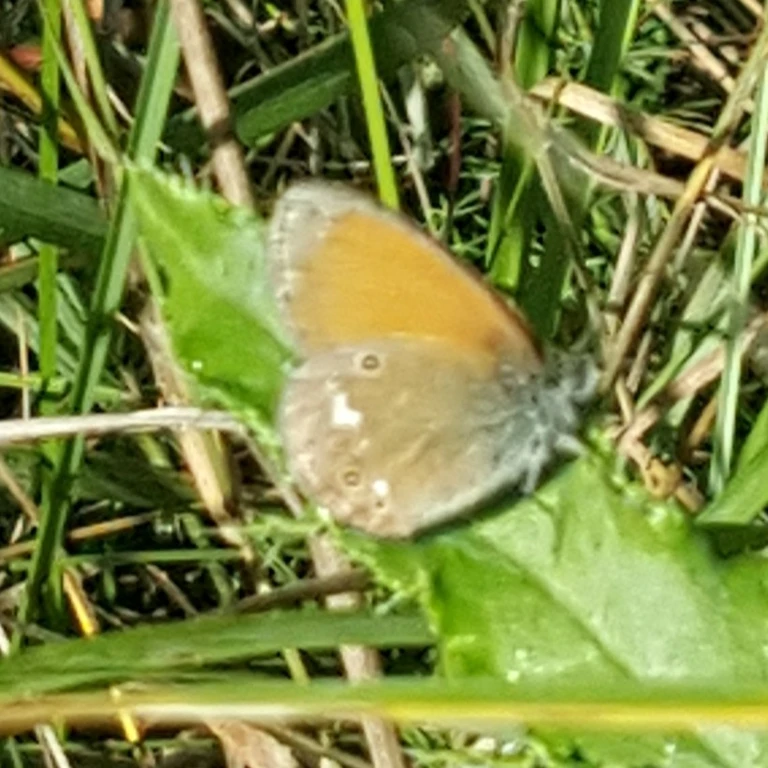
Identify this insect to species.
Coenonympha glycerion (also Coenonympha iphis)
